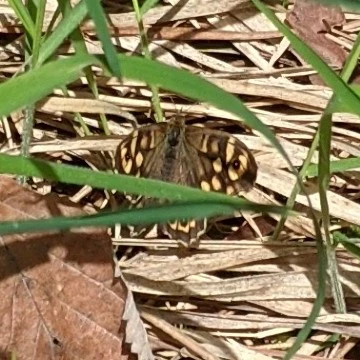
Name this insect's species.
Pararge aegeria
